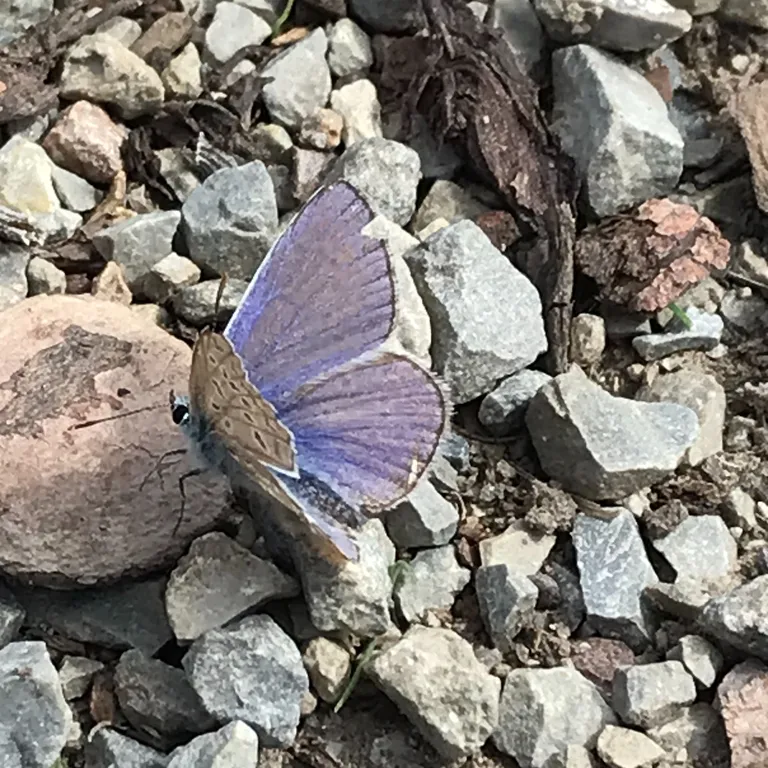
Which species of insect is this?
Polyommatus icarus
